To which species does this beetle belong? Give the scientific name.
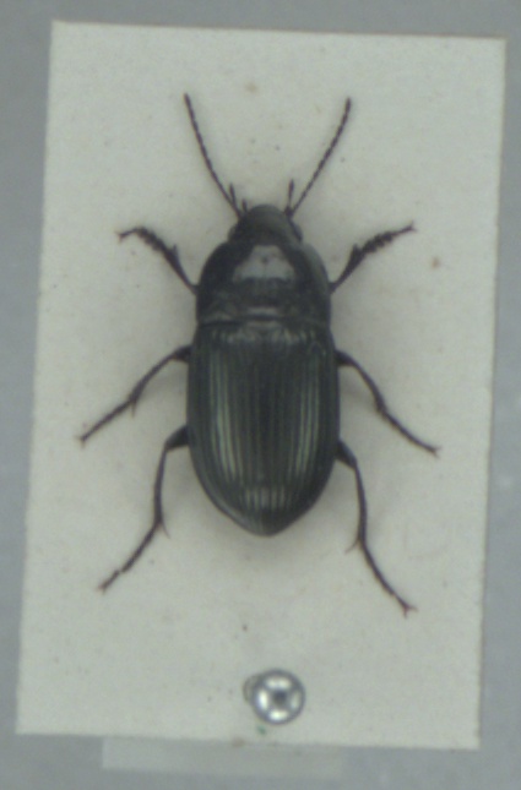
Amara lunicollis
